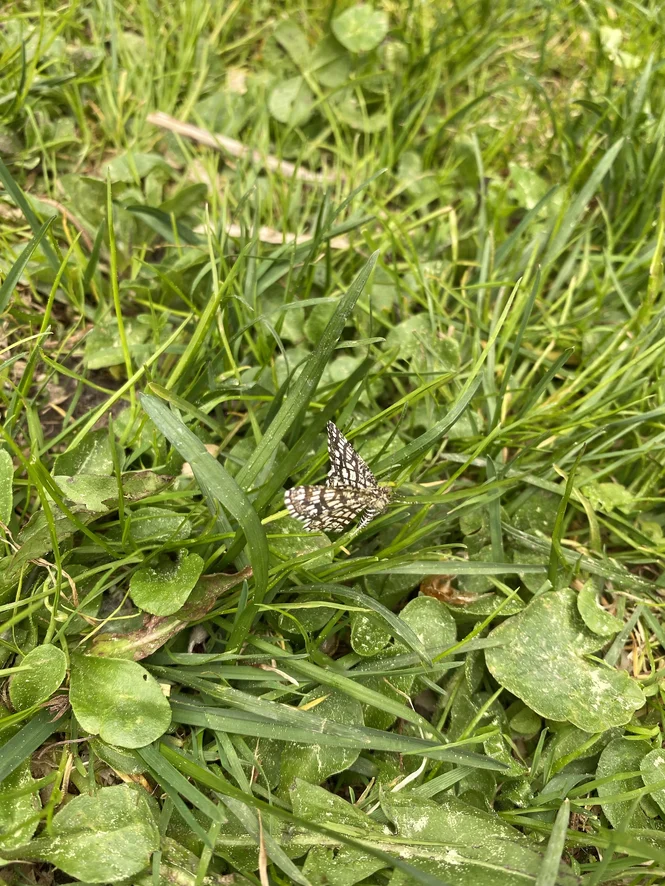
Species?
Chiasmia clathrata
